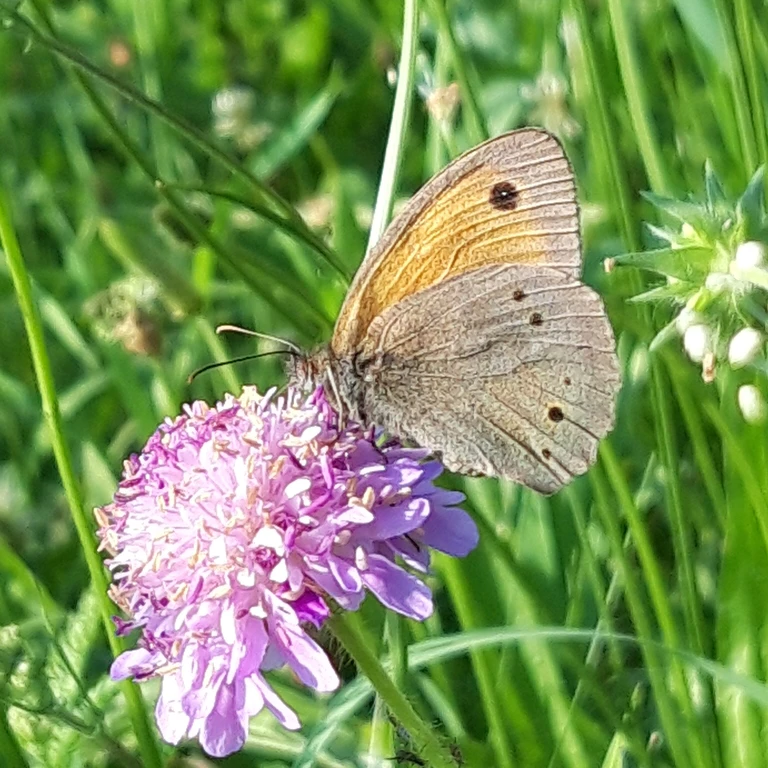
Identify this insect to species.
Maniola jurtina
